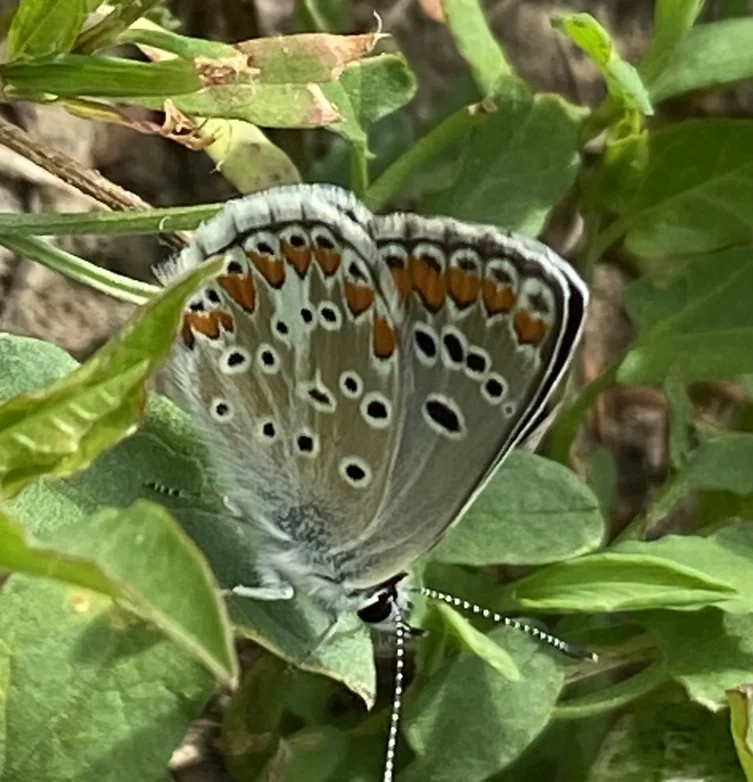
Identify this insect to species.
Aricia agestis/artaxerxes
